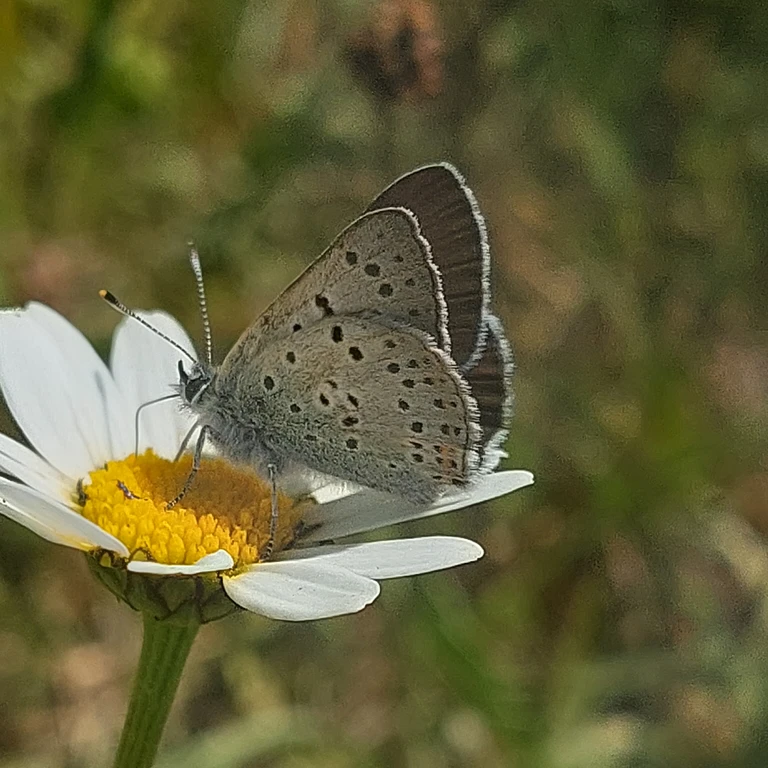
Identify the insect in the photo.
Lycaena tityrus (also Loweia tityrus)
